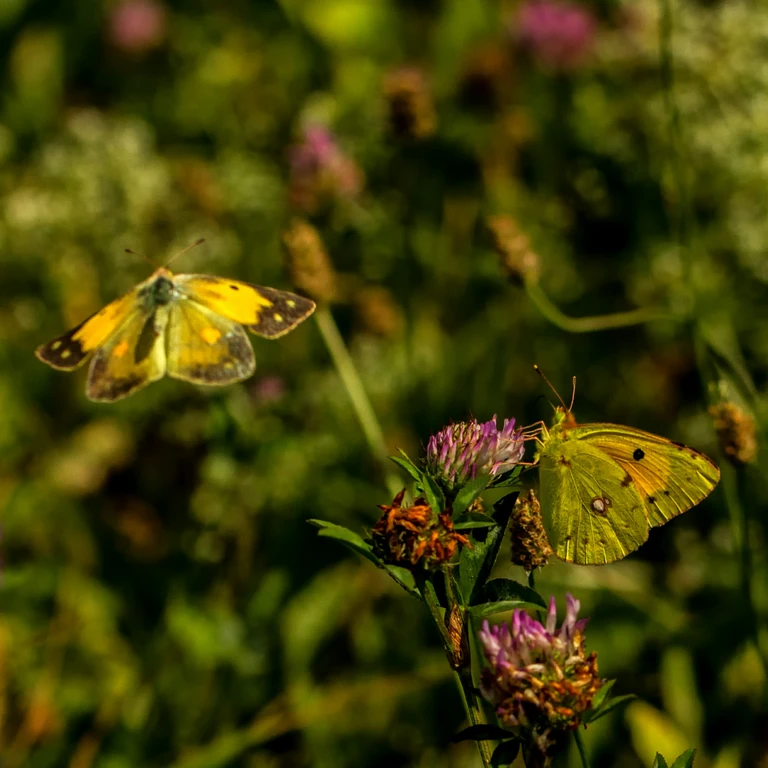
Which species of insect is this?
Colias croceus
